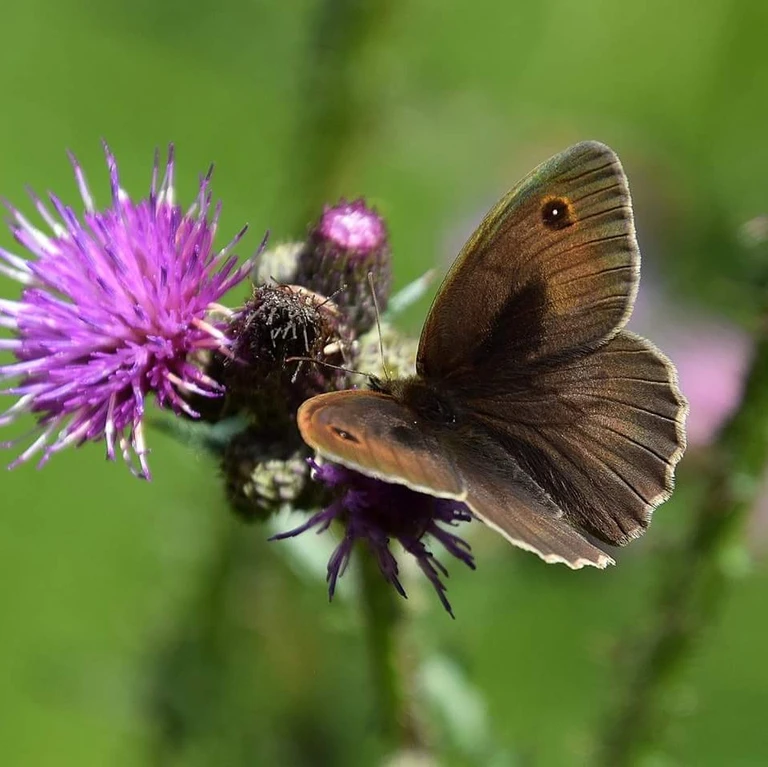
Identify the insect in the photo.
Maniola jurtina
